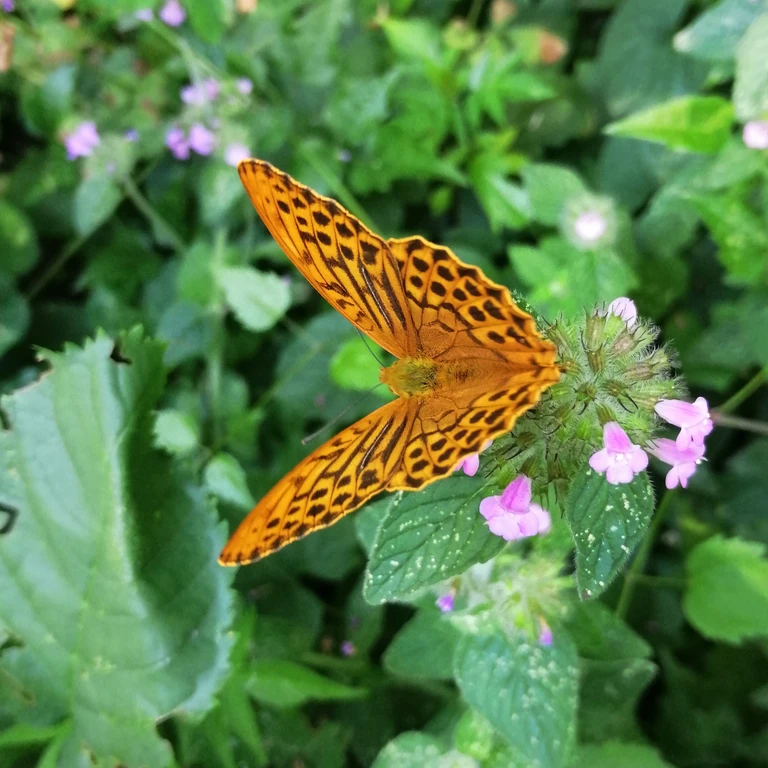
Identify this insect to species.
Argynnis paphia
